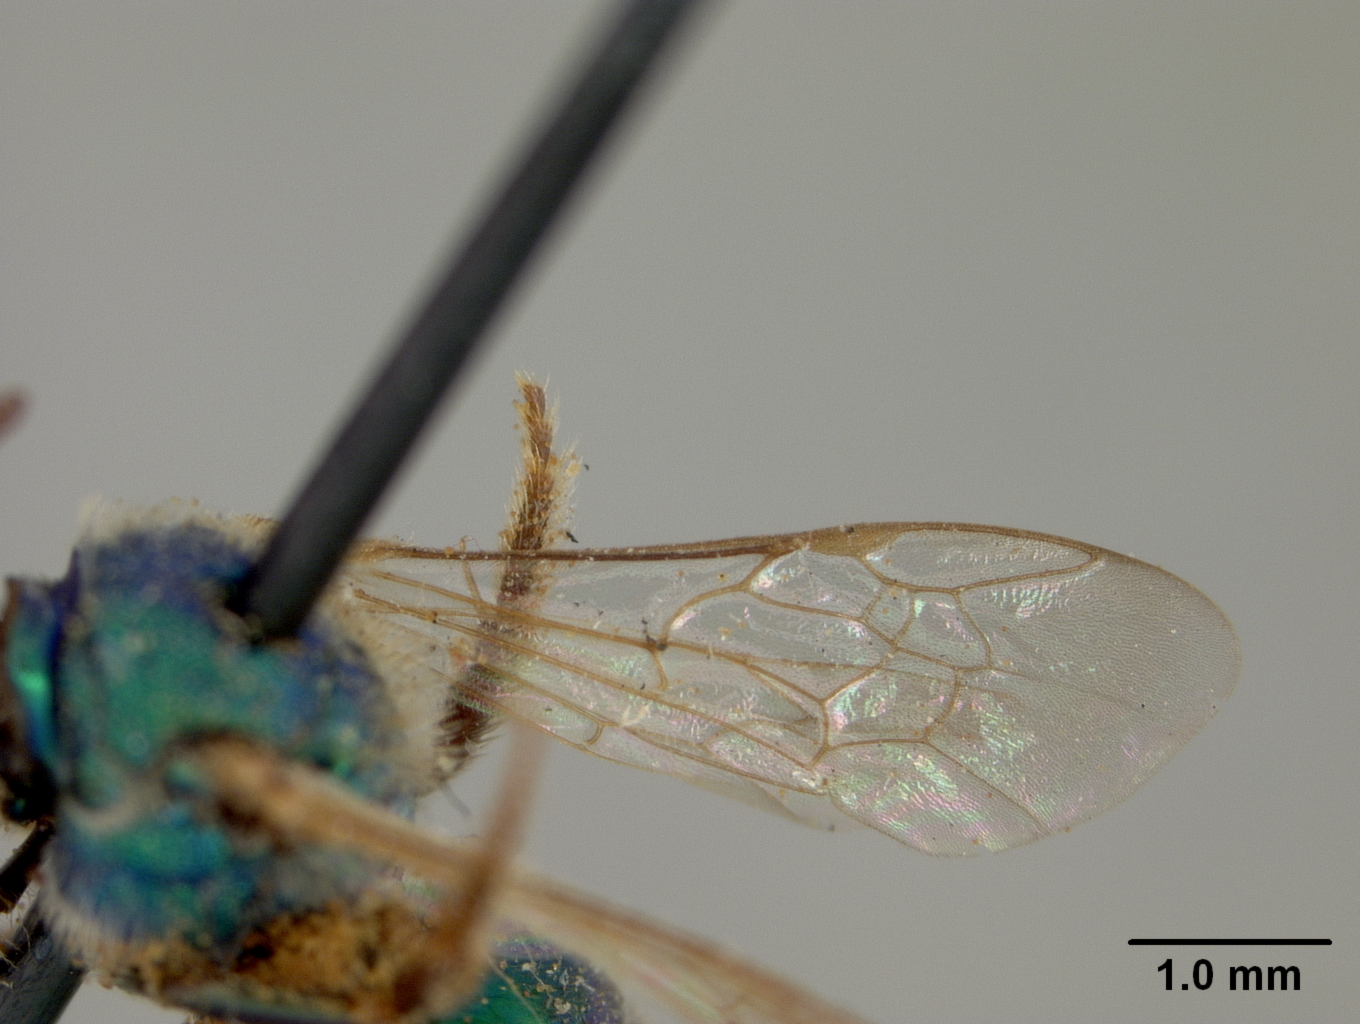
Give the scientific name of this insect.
Augochlora coloradensis
